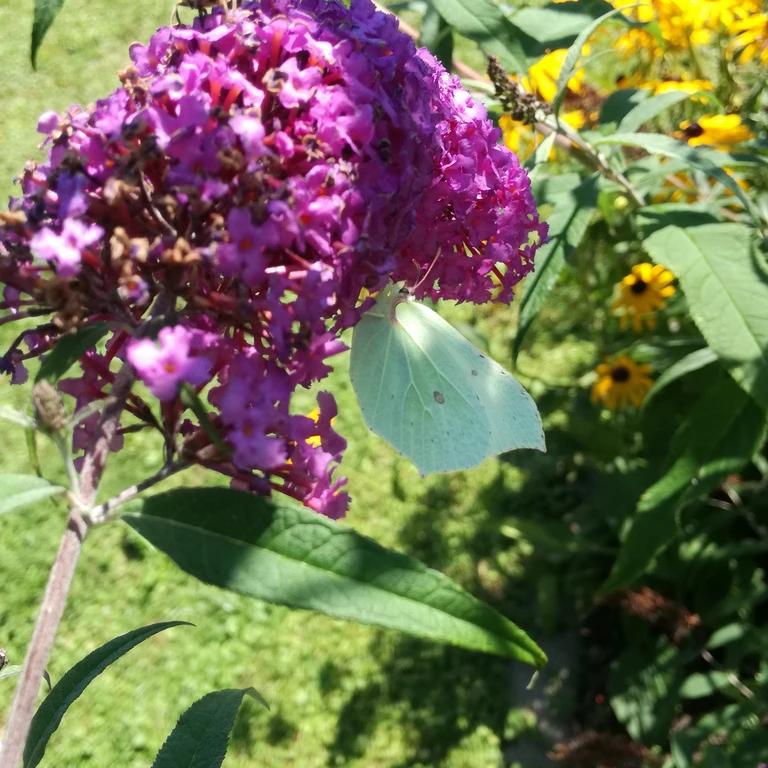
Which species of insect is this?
Gonepteryx rhamni
